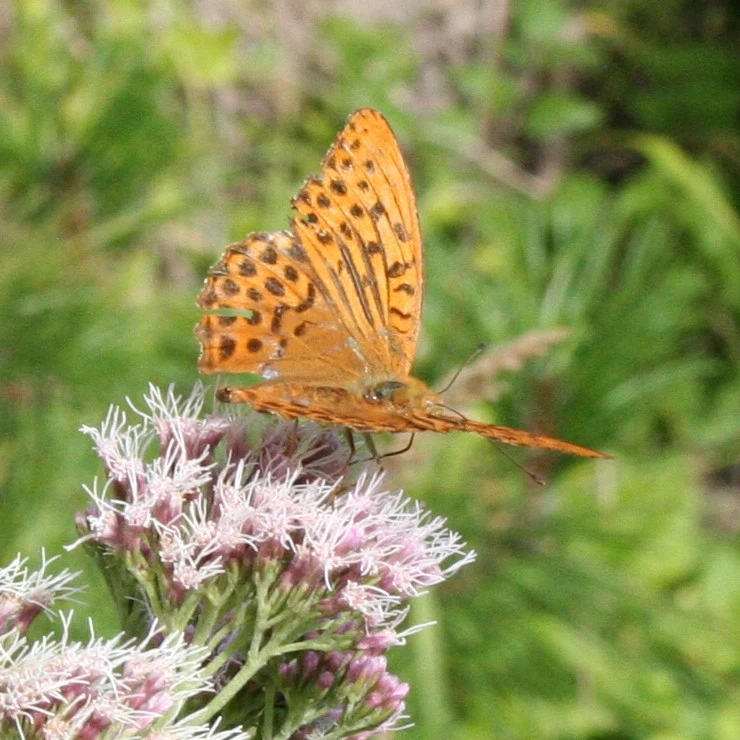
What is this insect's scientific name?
Argynnis paphia
